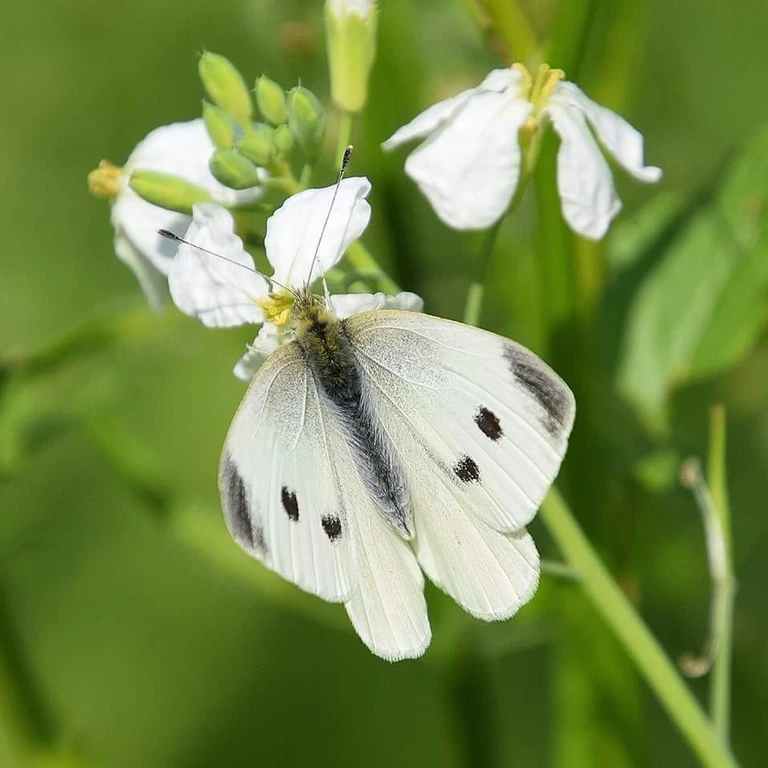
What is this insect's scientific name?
Pieris rapae
